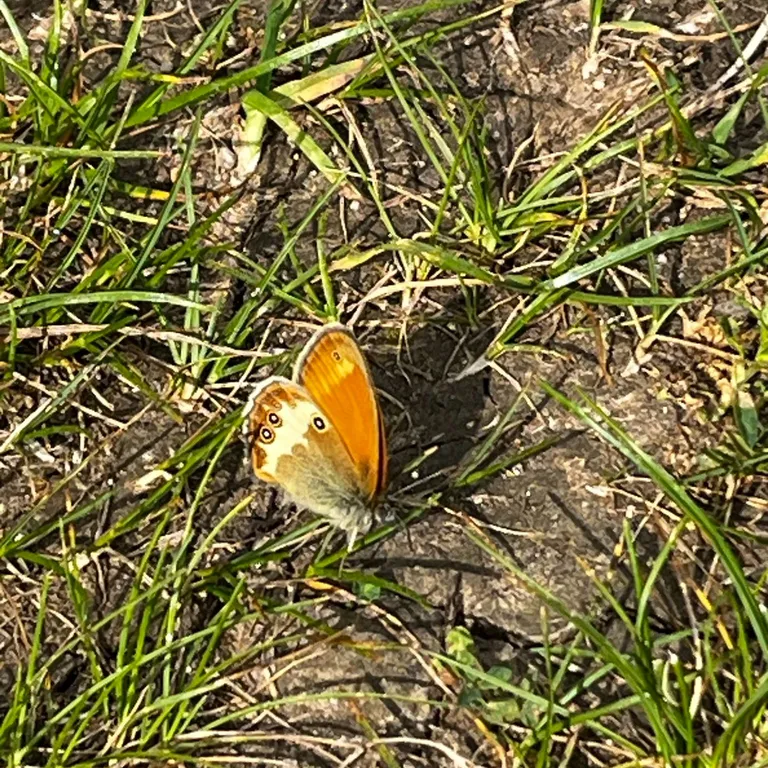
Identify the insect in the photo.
Coenonympha arcania
